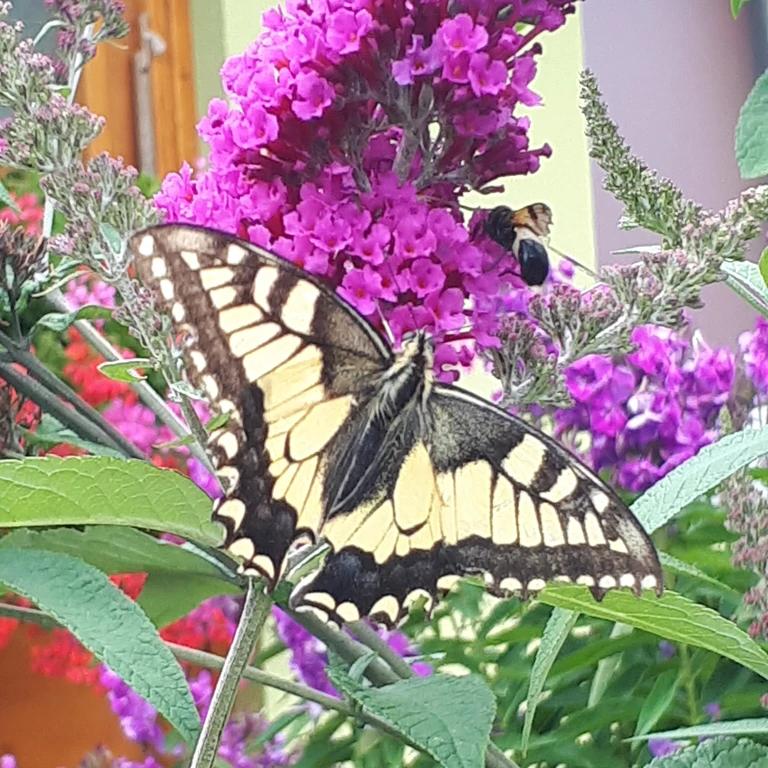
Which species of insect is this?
Papilio machaon
